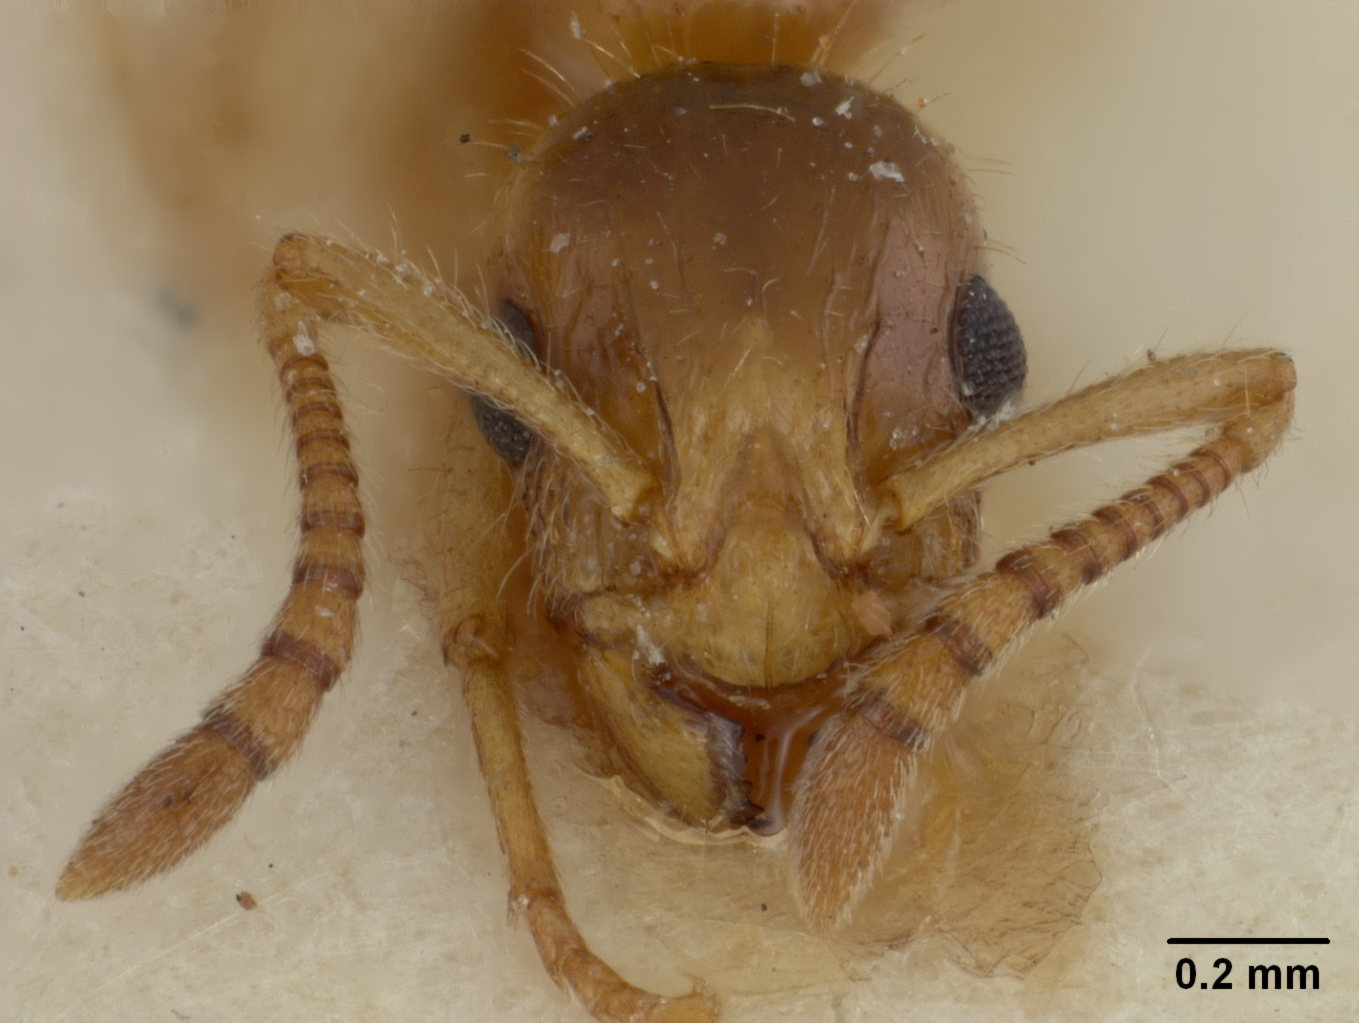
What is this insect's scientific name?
Chalepoxenus gribodoi
